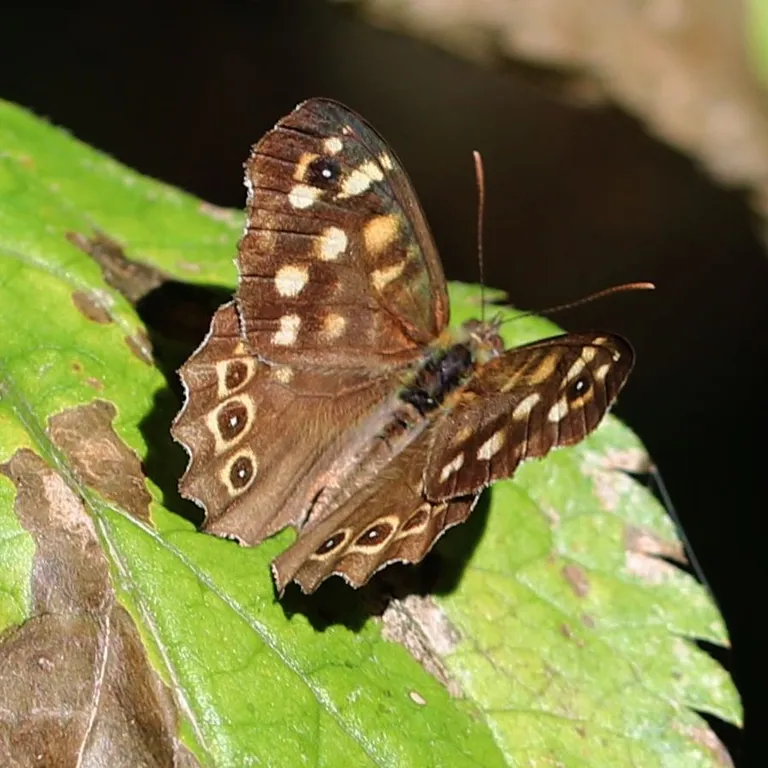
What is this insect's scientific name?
Pararge aegeria
